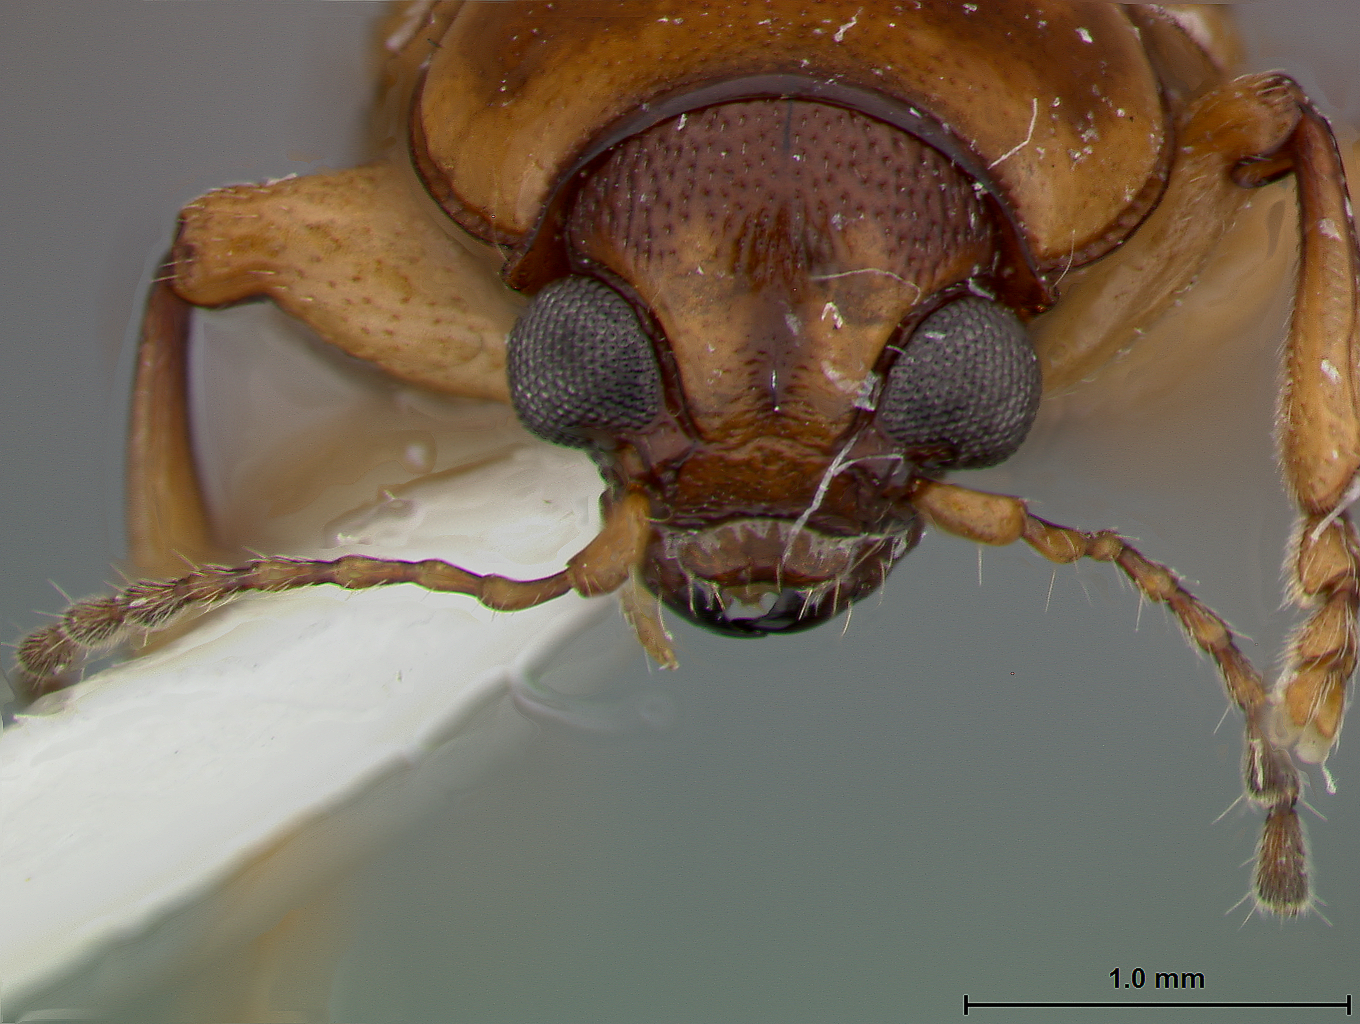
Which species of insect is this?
Metachroma quintanae
